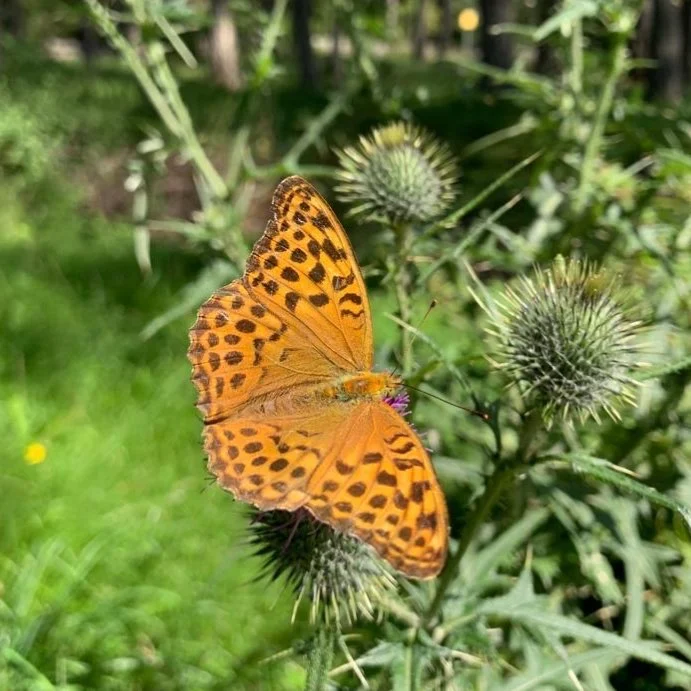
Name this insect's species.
Argynnis paphia
